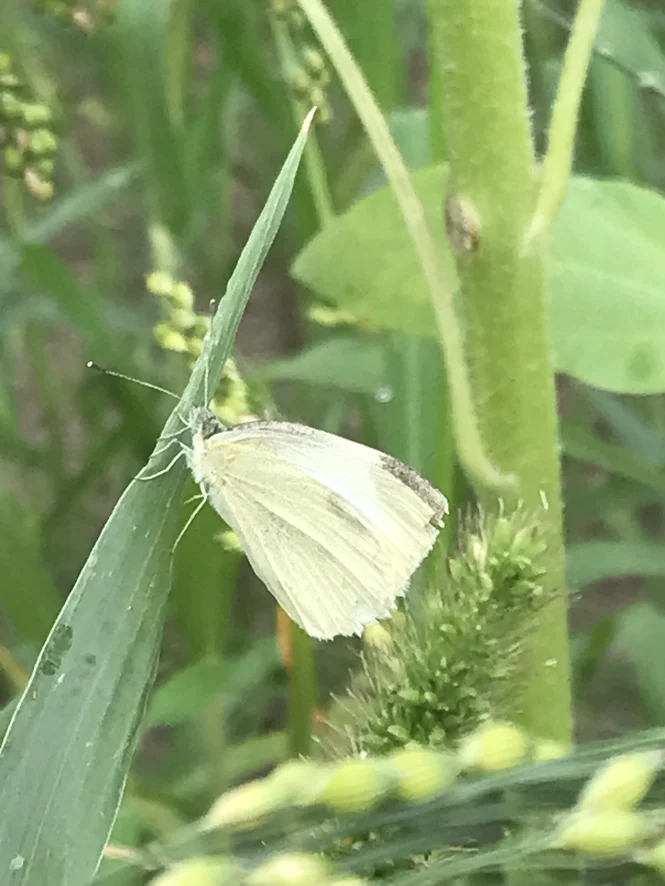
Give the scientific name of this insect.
Pieris rapae
